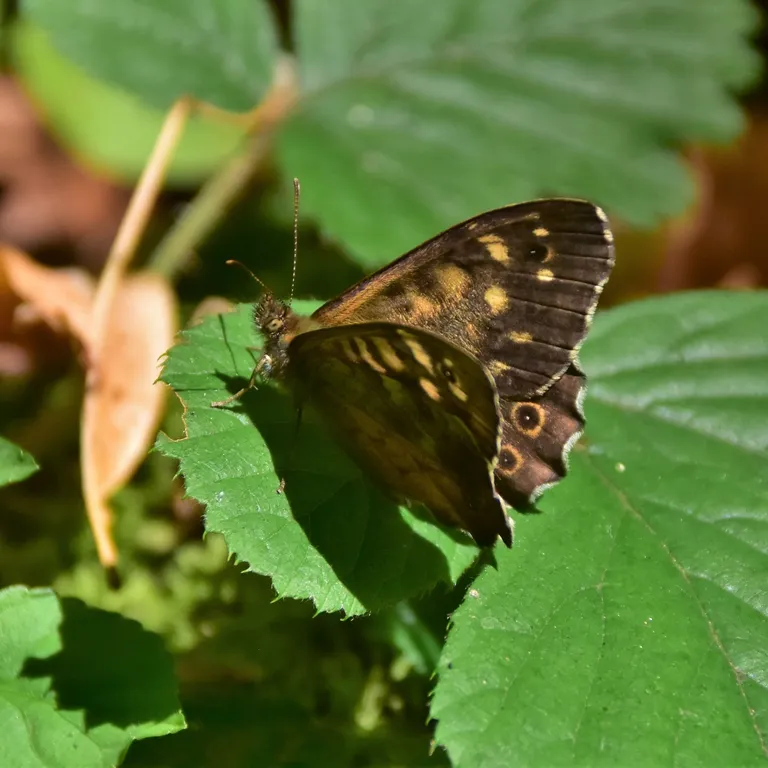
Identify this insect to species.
Pararge aegeria
